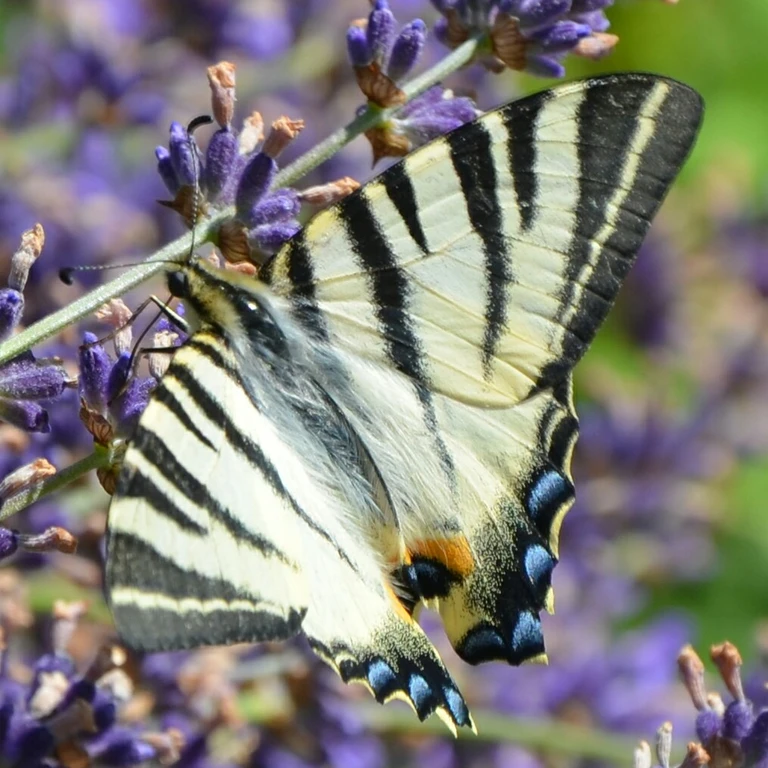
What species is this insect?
Iphiclides podalirius
